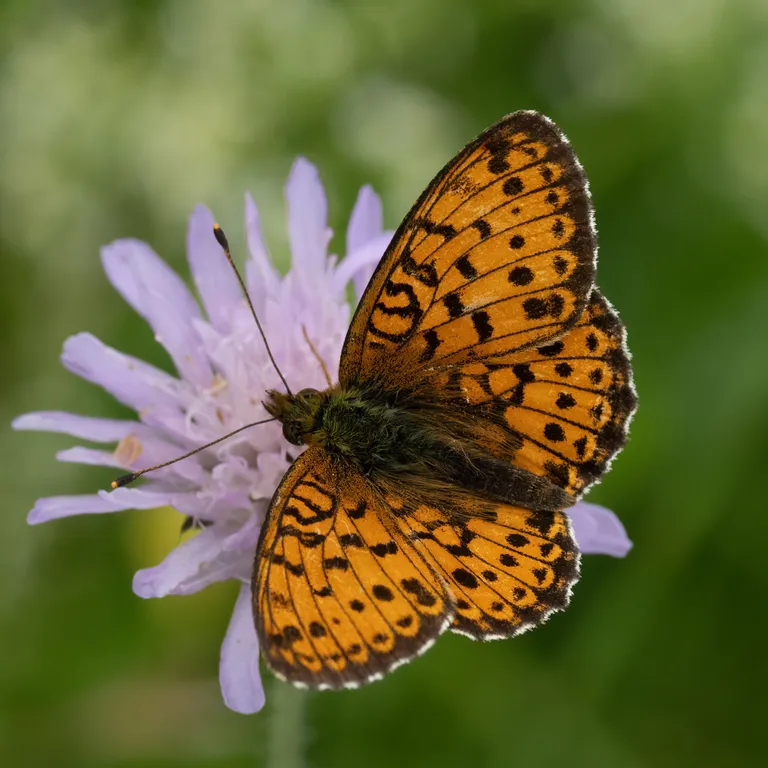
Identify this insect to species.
Brenthis ino
